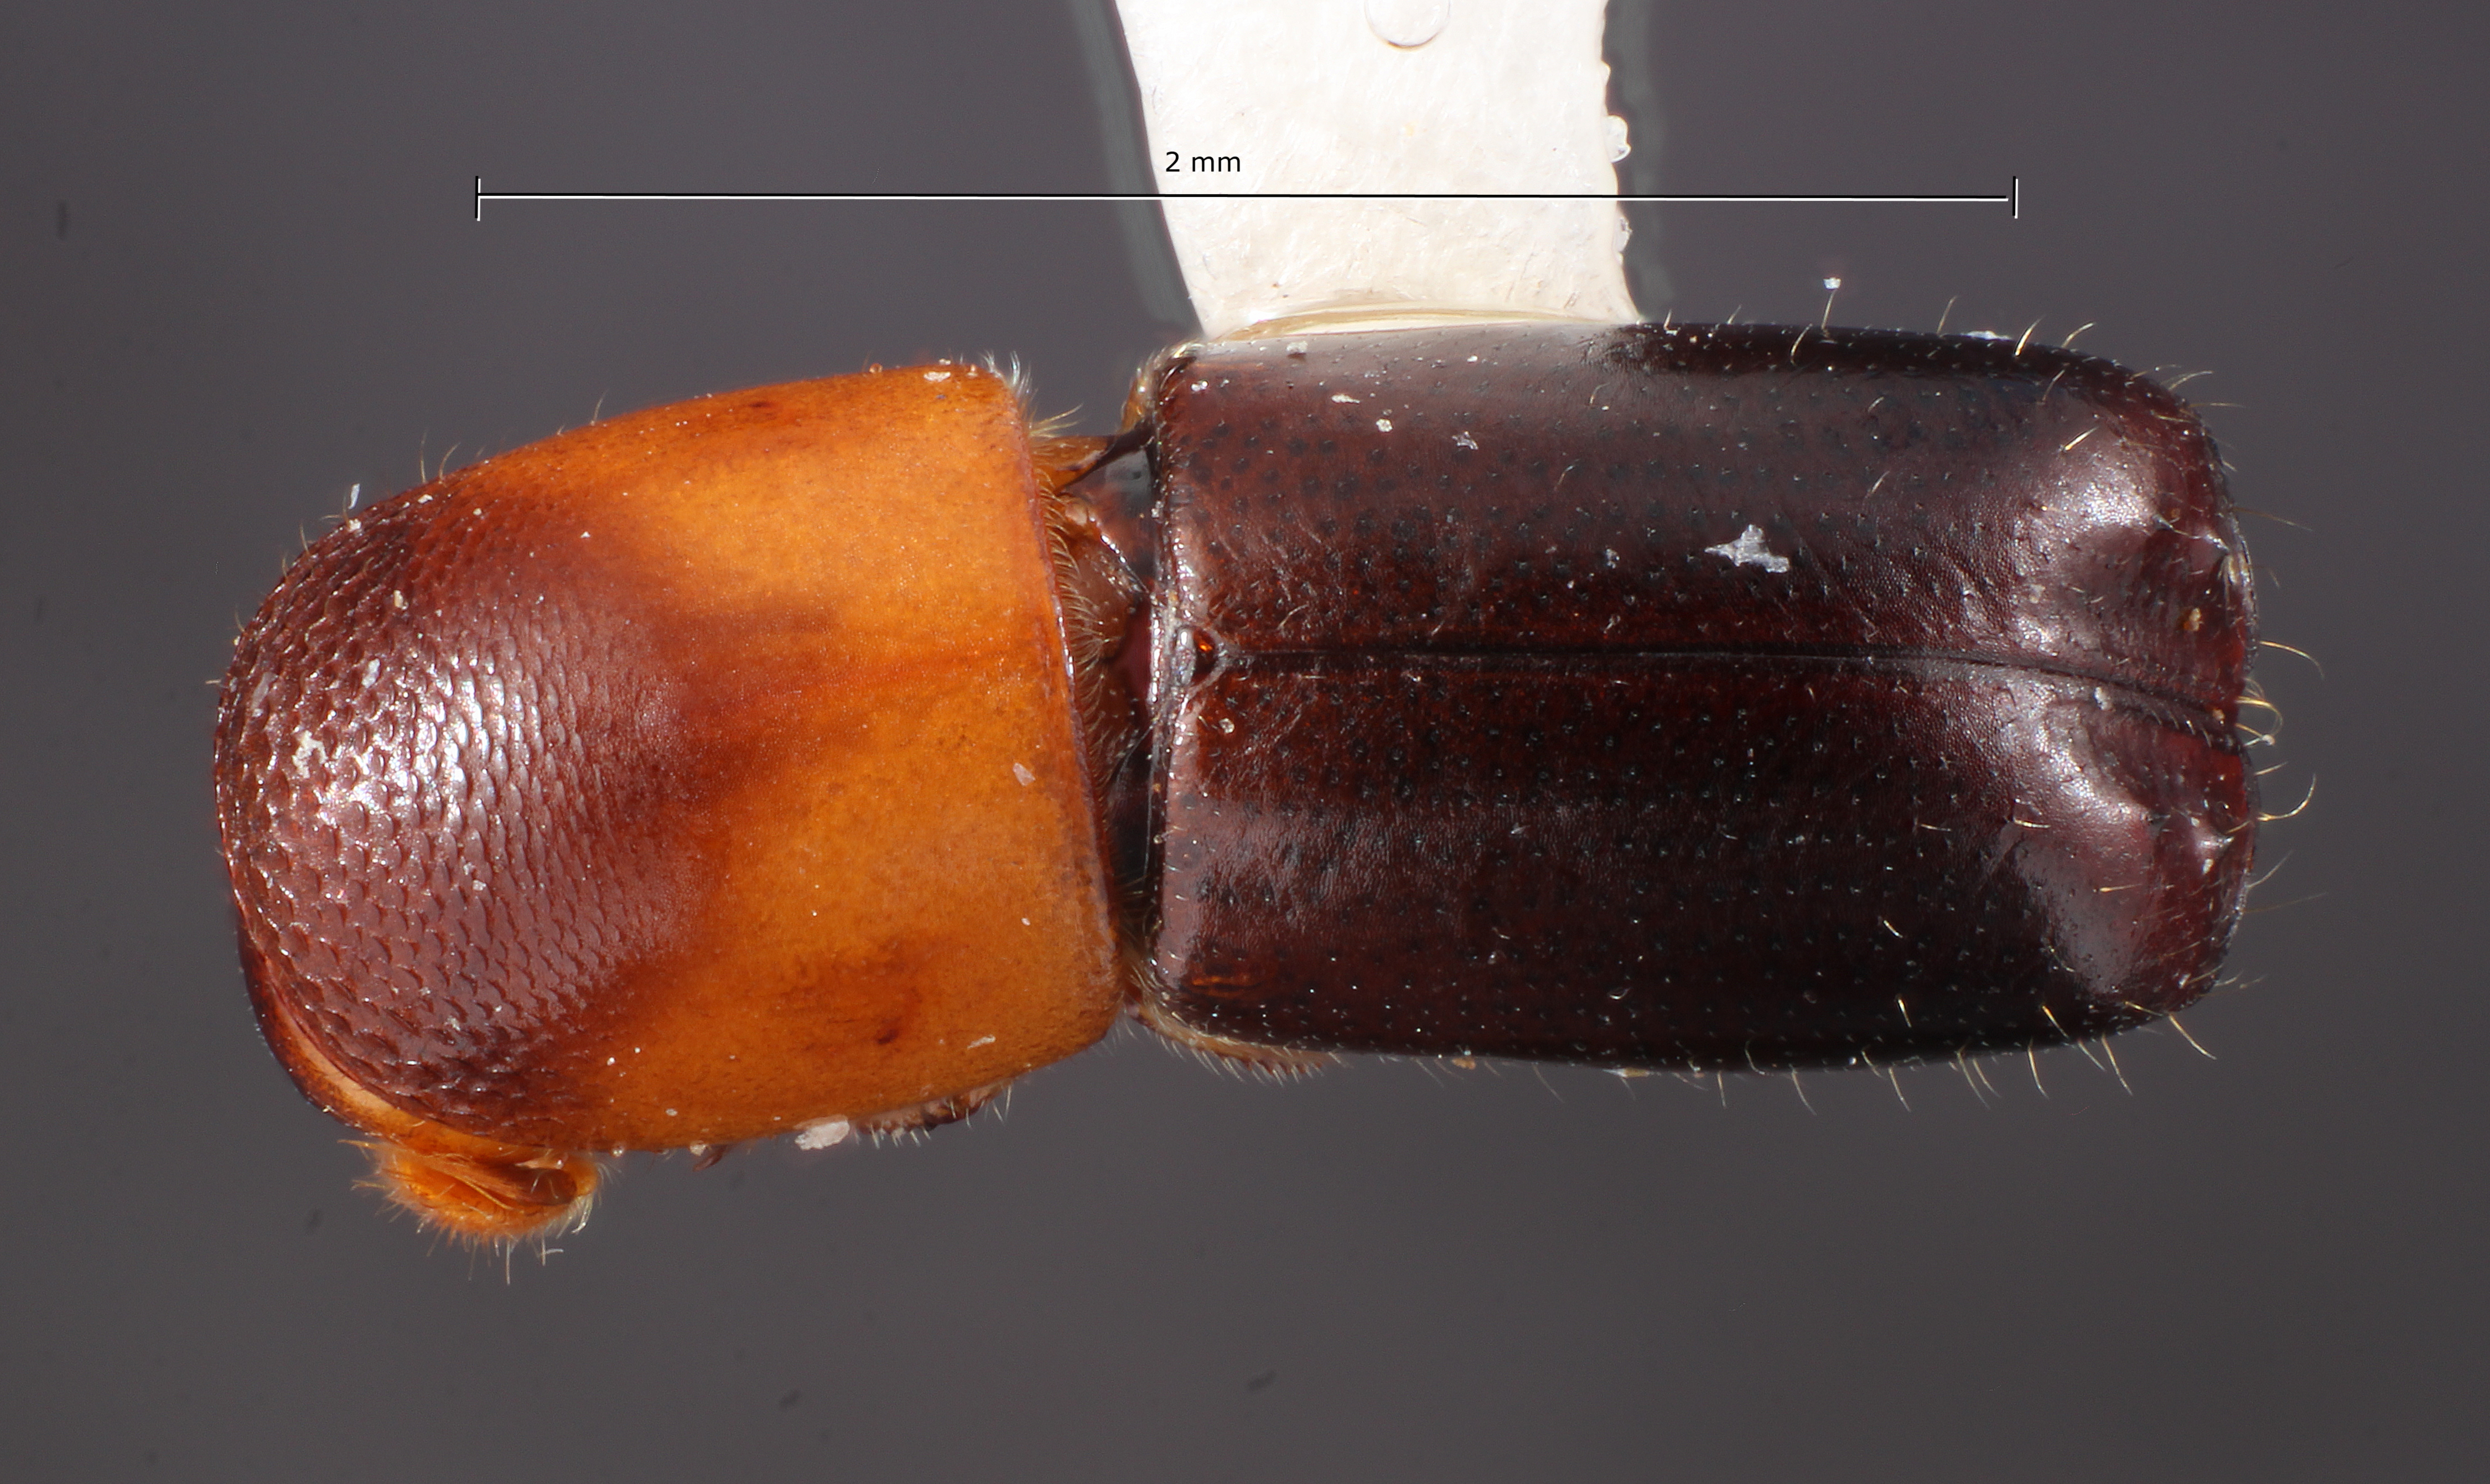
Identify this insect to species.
Monarthrum granulosum
